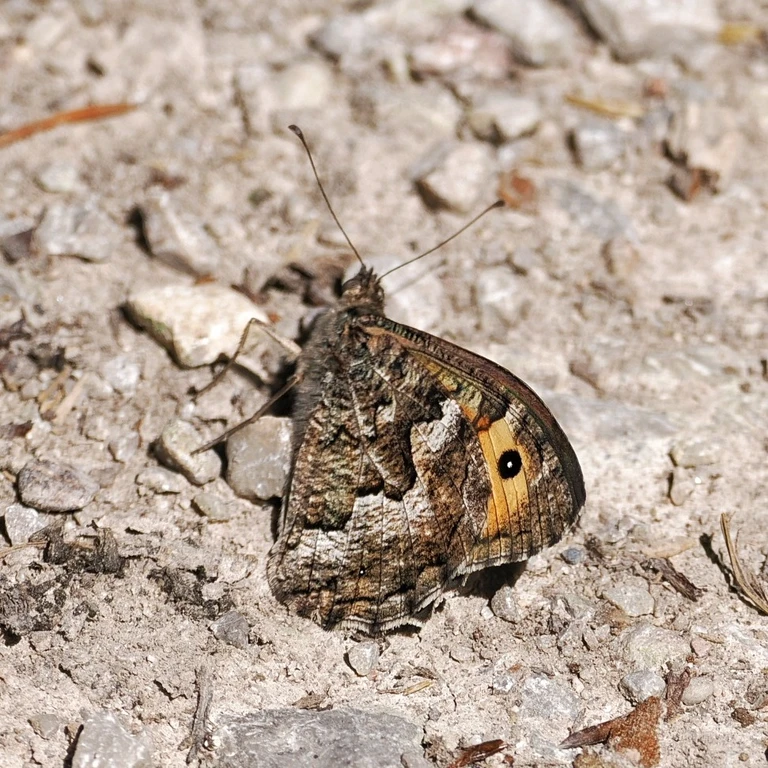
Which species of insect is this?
Hipparchia semele
